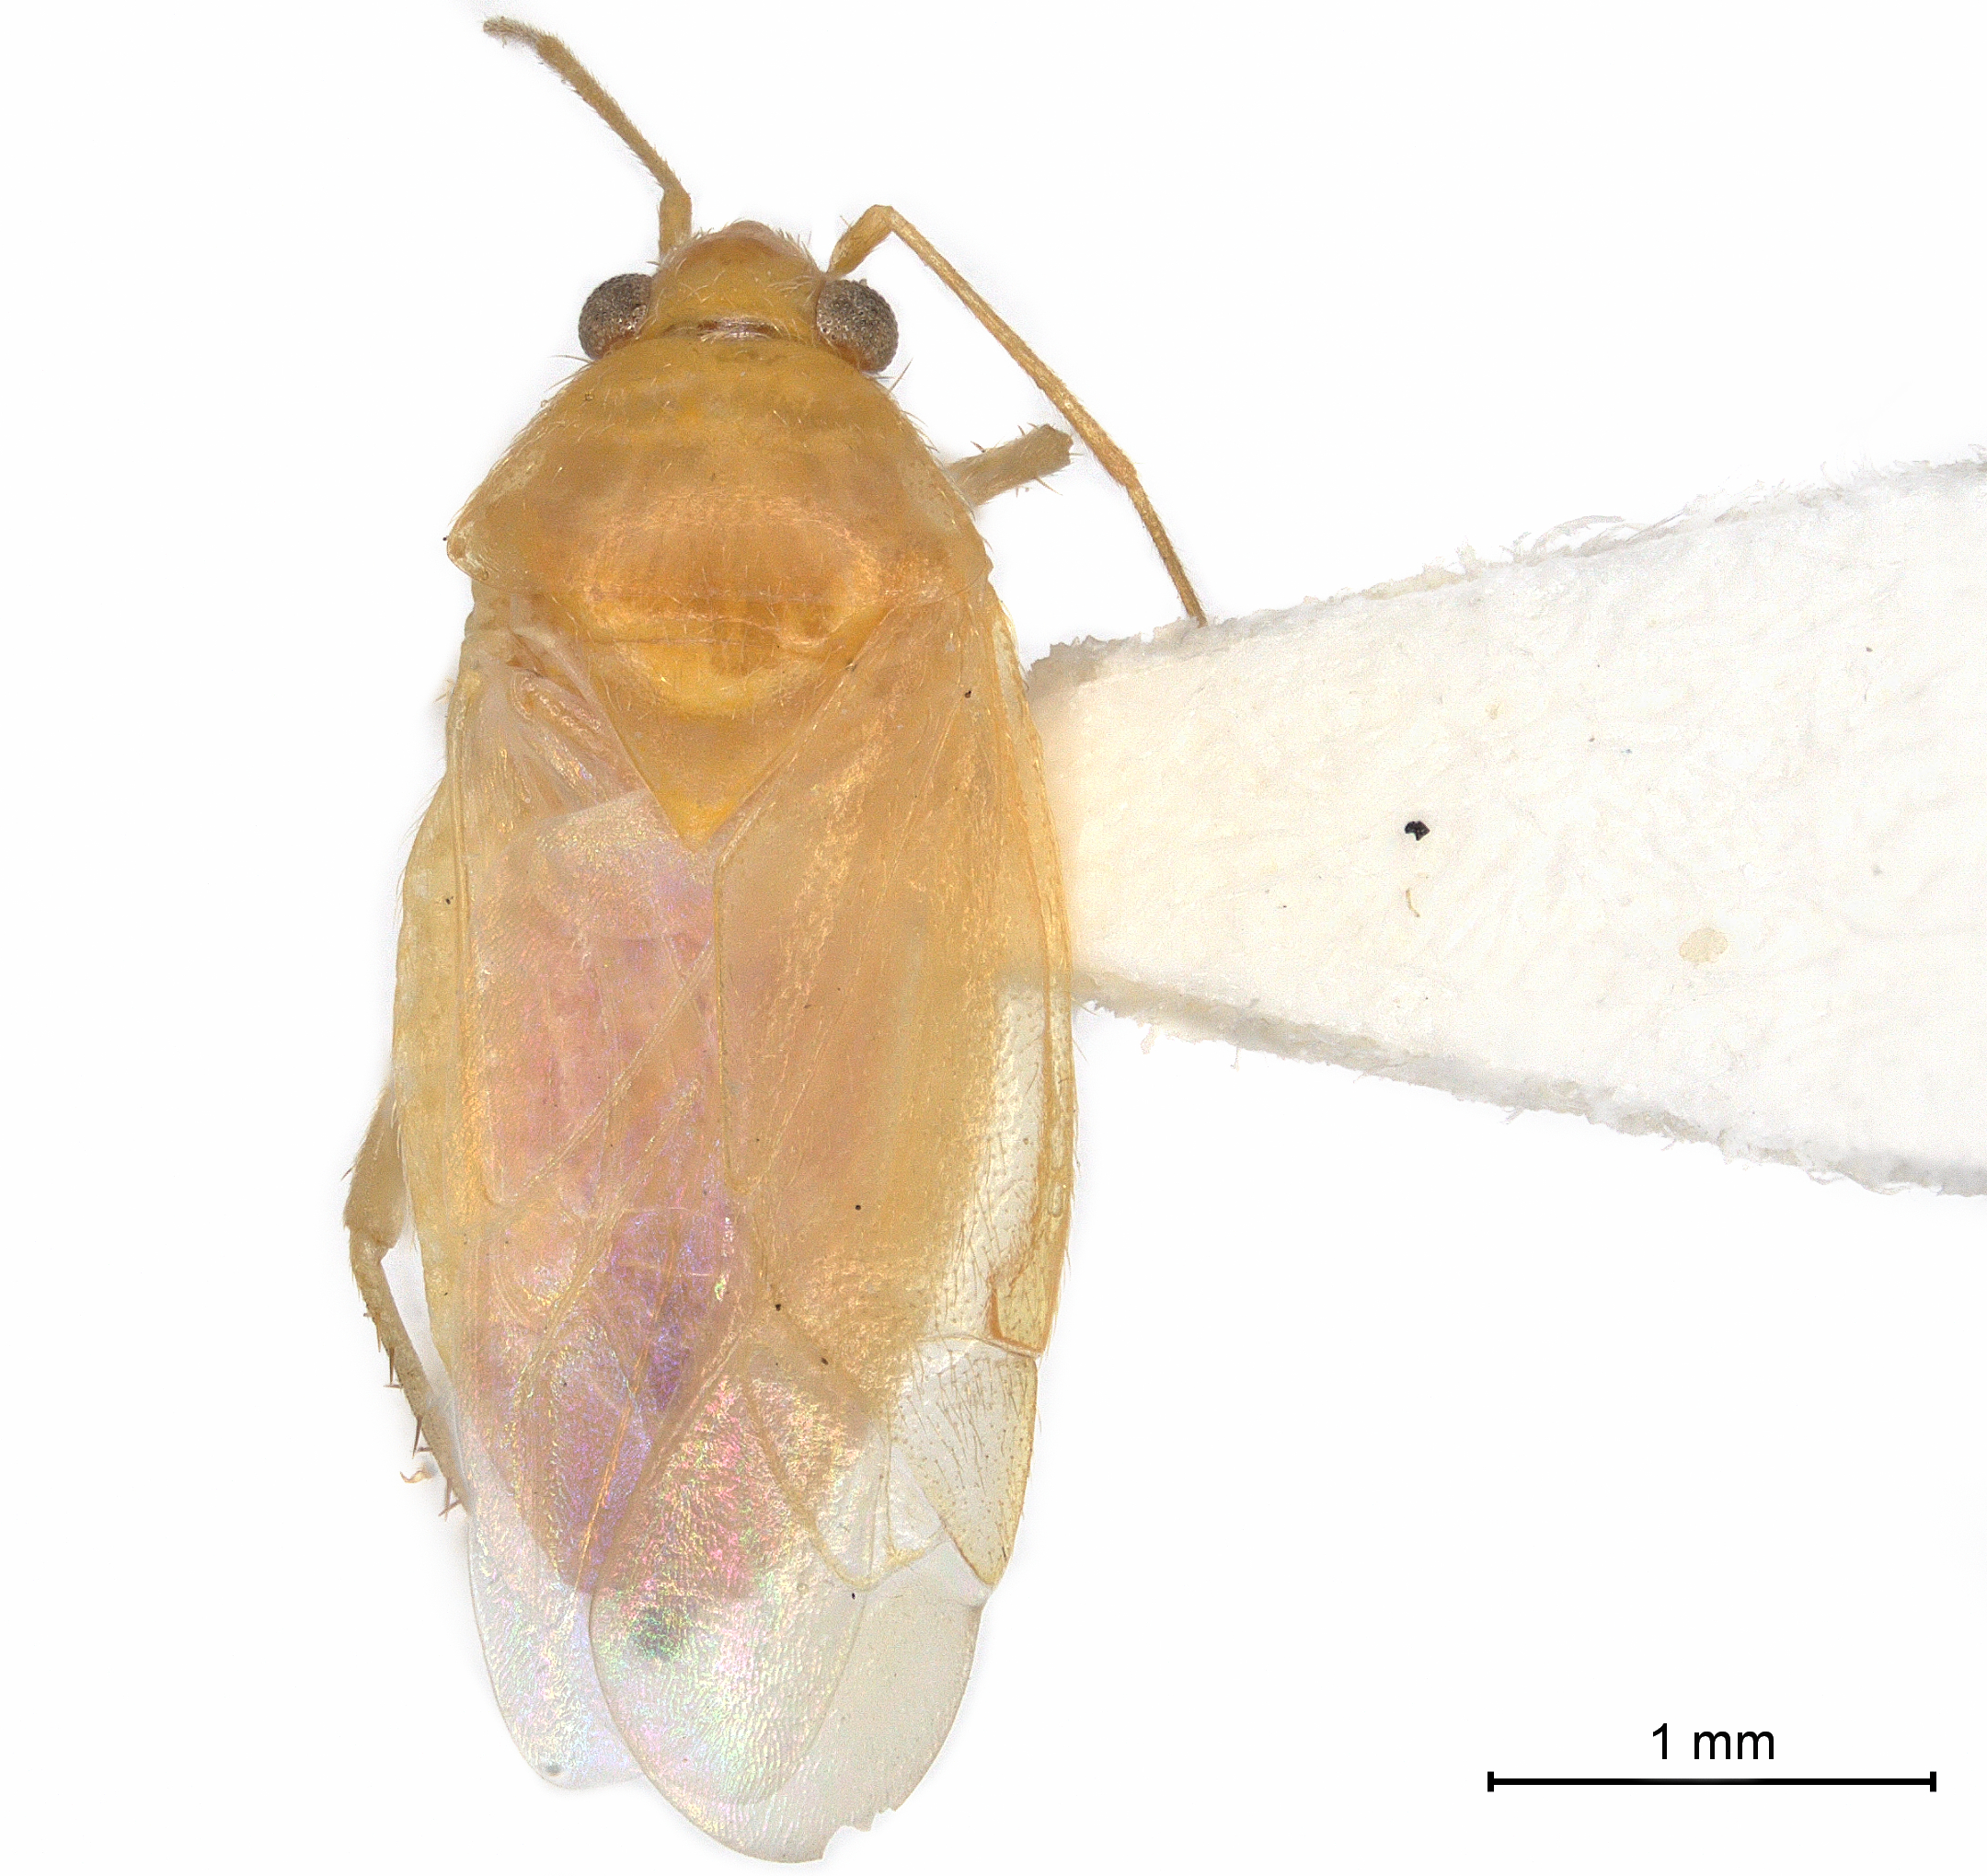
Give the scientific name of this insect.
Izyaius sericeus
